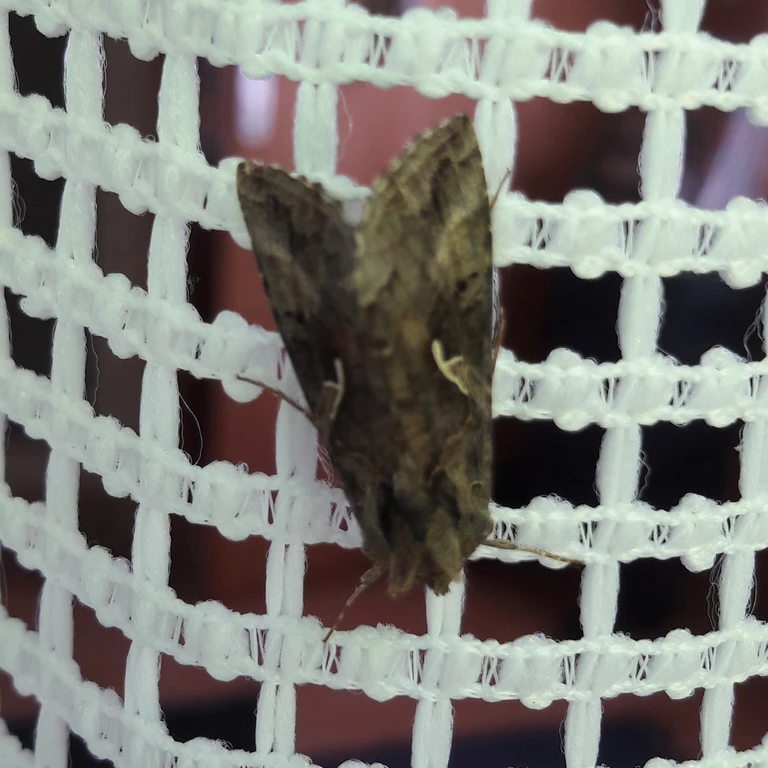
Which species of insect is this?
Autographa gamma
